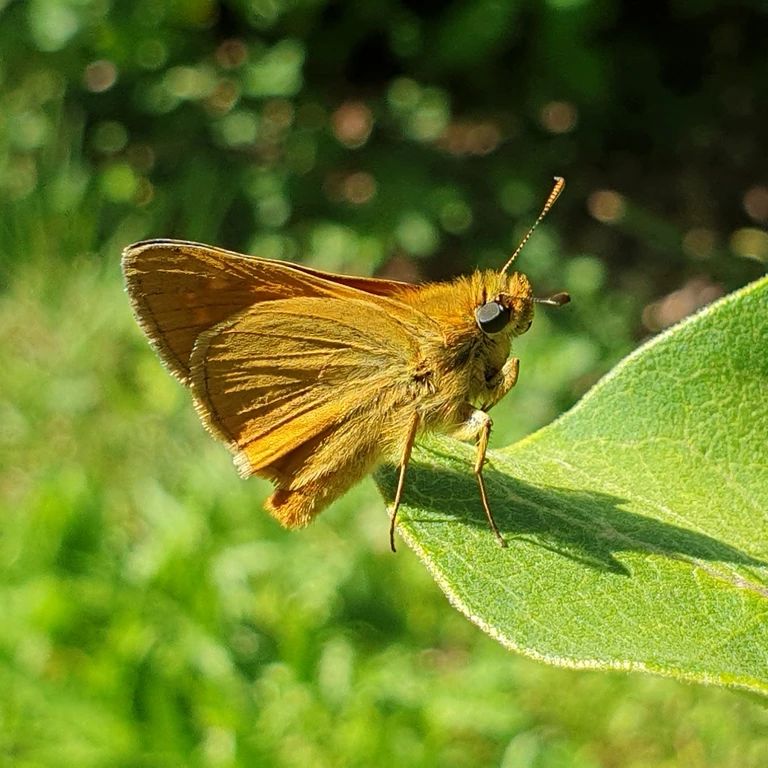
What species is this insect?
Ochlodes sylvanus (also Ochlodes venata)
